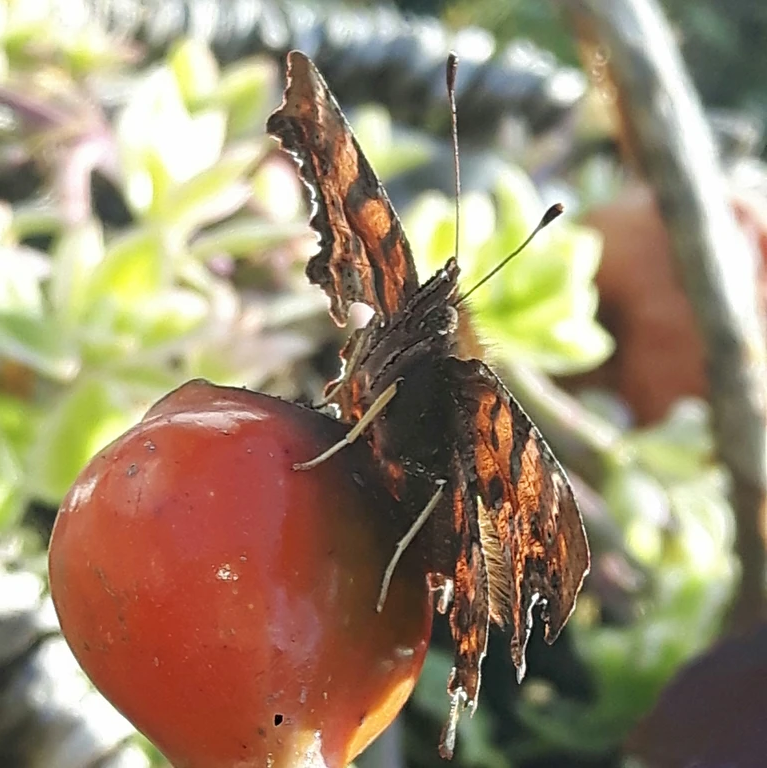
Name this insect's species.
Polygonia c-album
